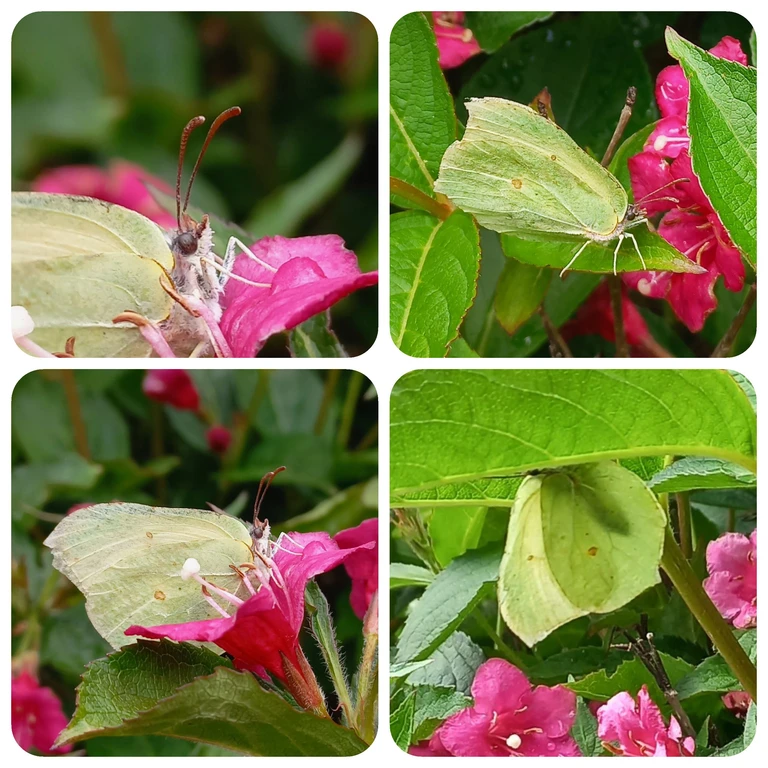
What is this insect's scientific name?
Gonepteryx rhamni
